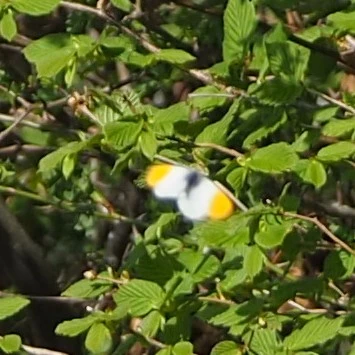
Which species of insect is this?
Anthocharis cardamines
